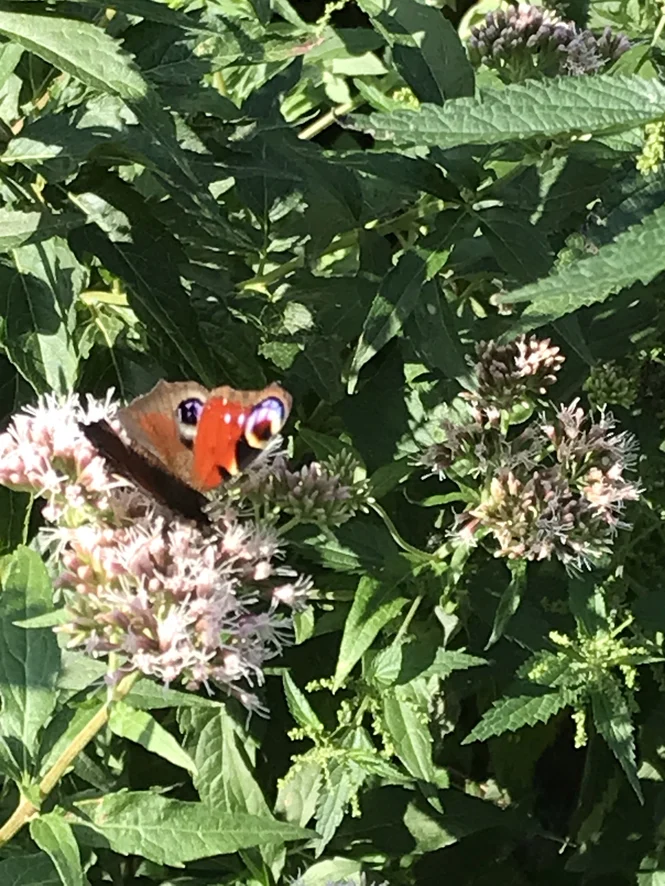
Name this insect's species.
Aglais io
